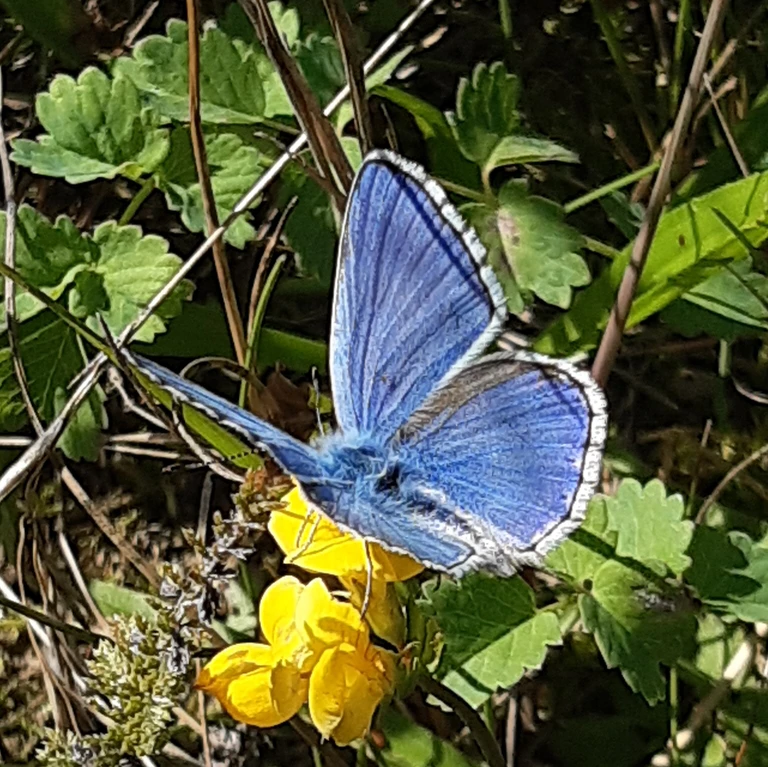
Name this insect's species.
Lysandra bellargus
